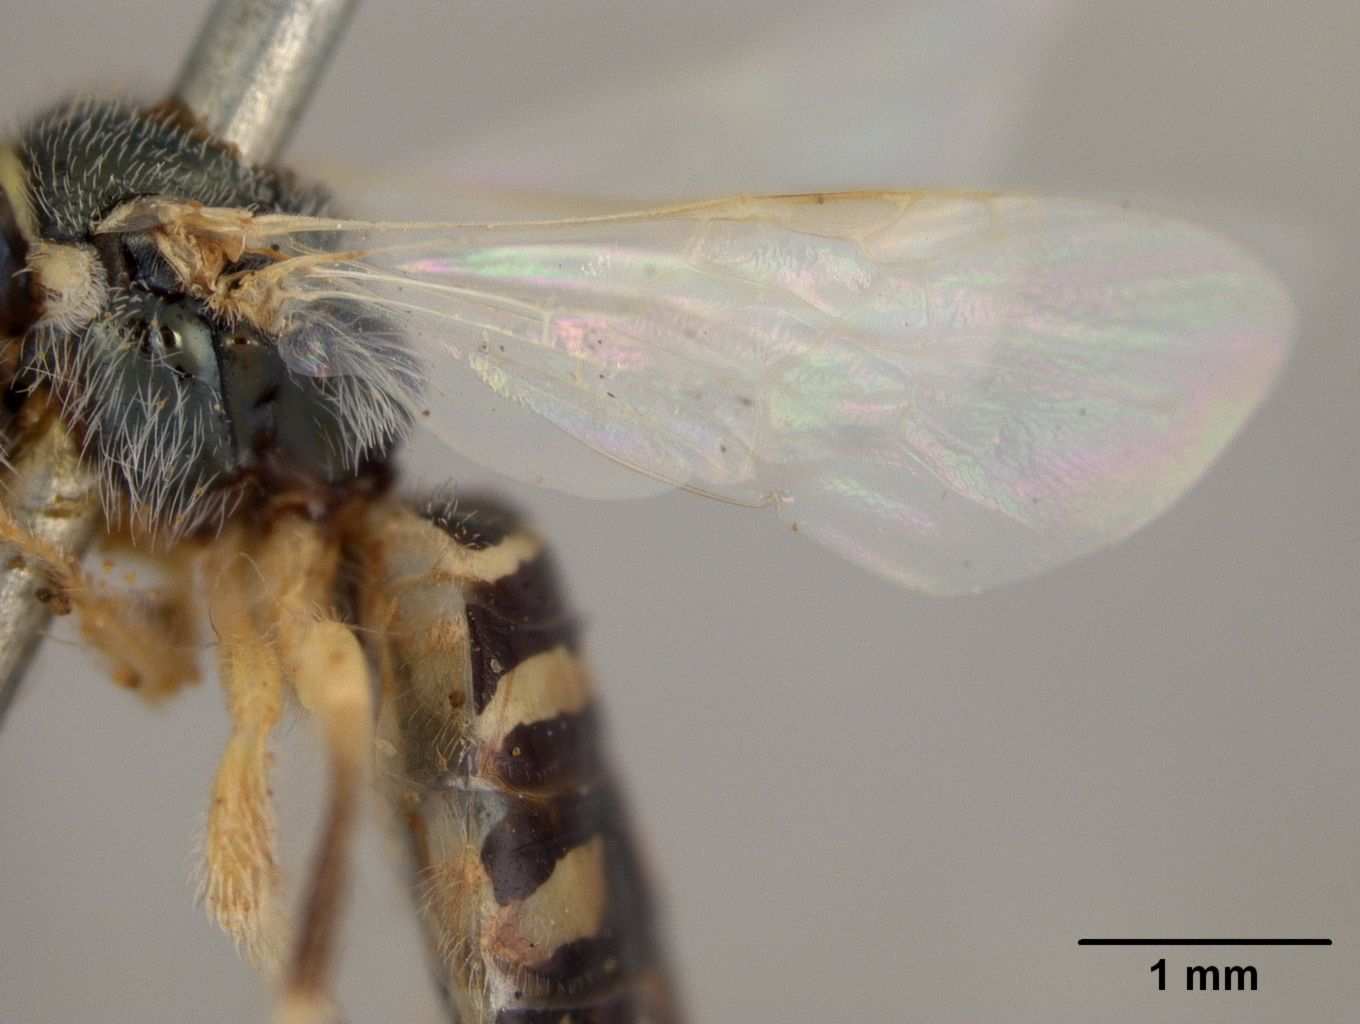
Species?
Perdita townsendi
